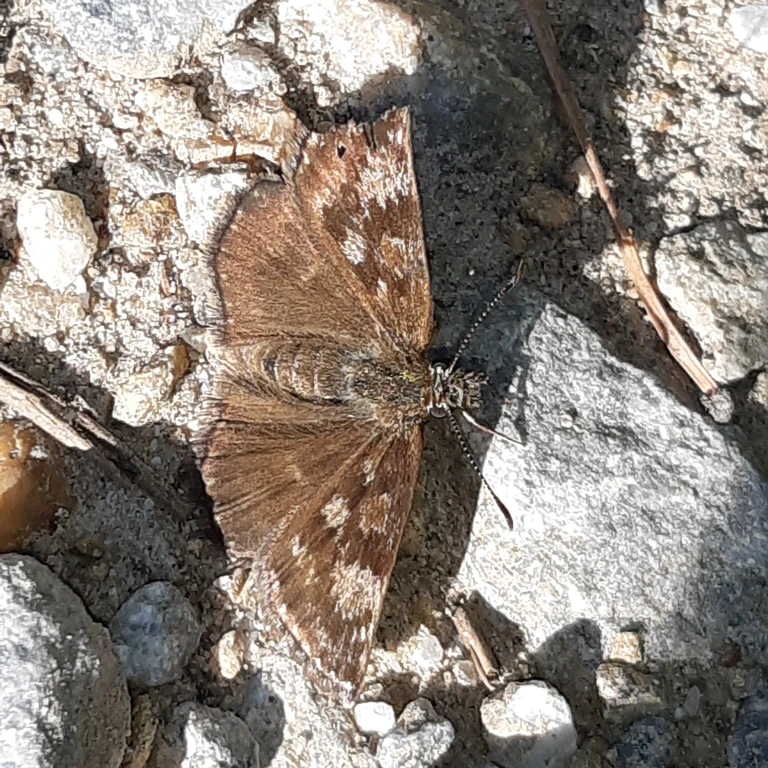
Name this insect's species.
Erynnis tages
